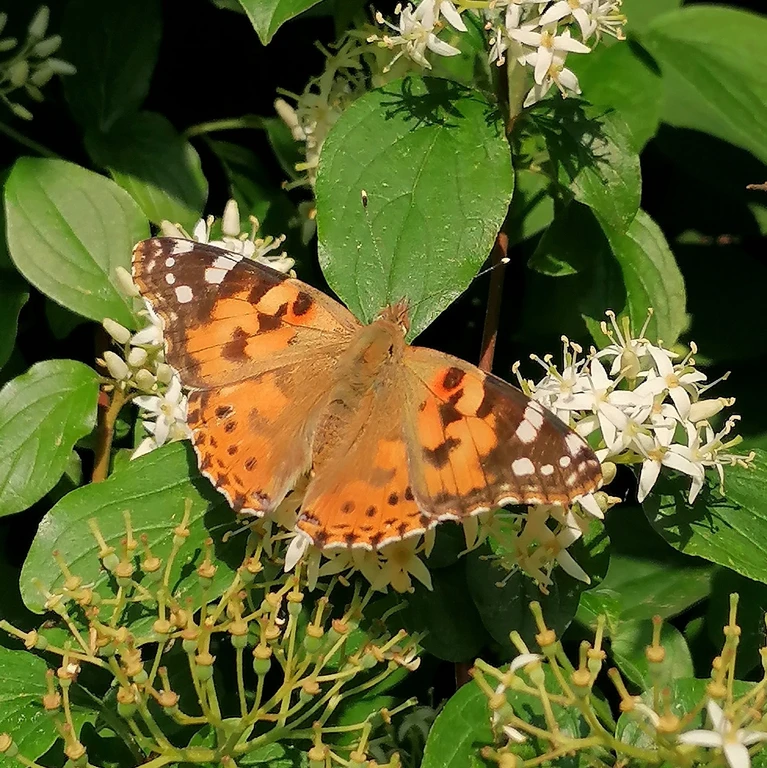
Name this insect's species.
Vanessa cardui
